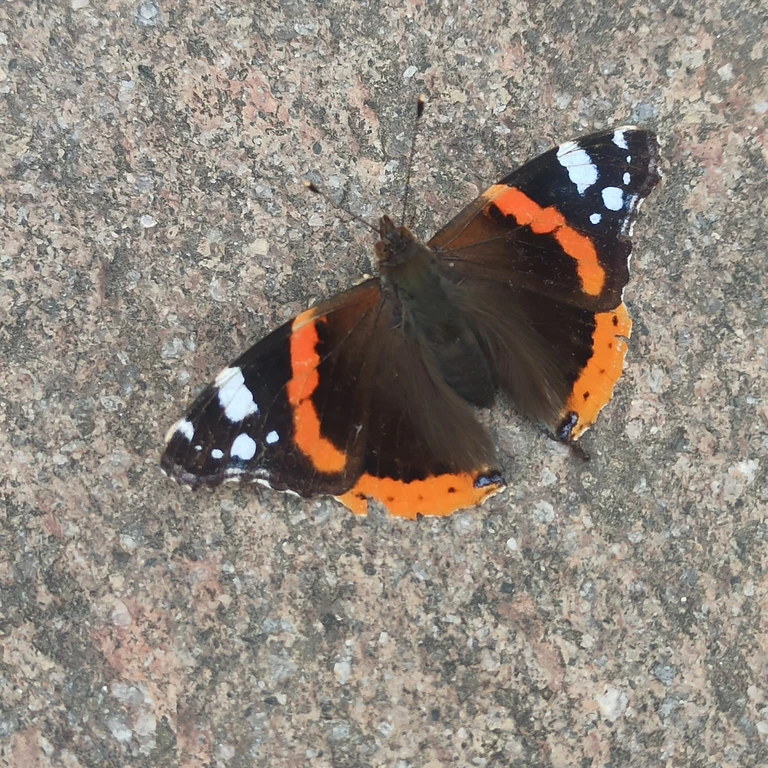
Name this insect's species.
Vanessa atalanta
